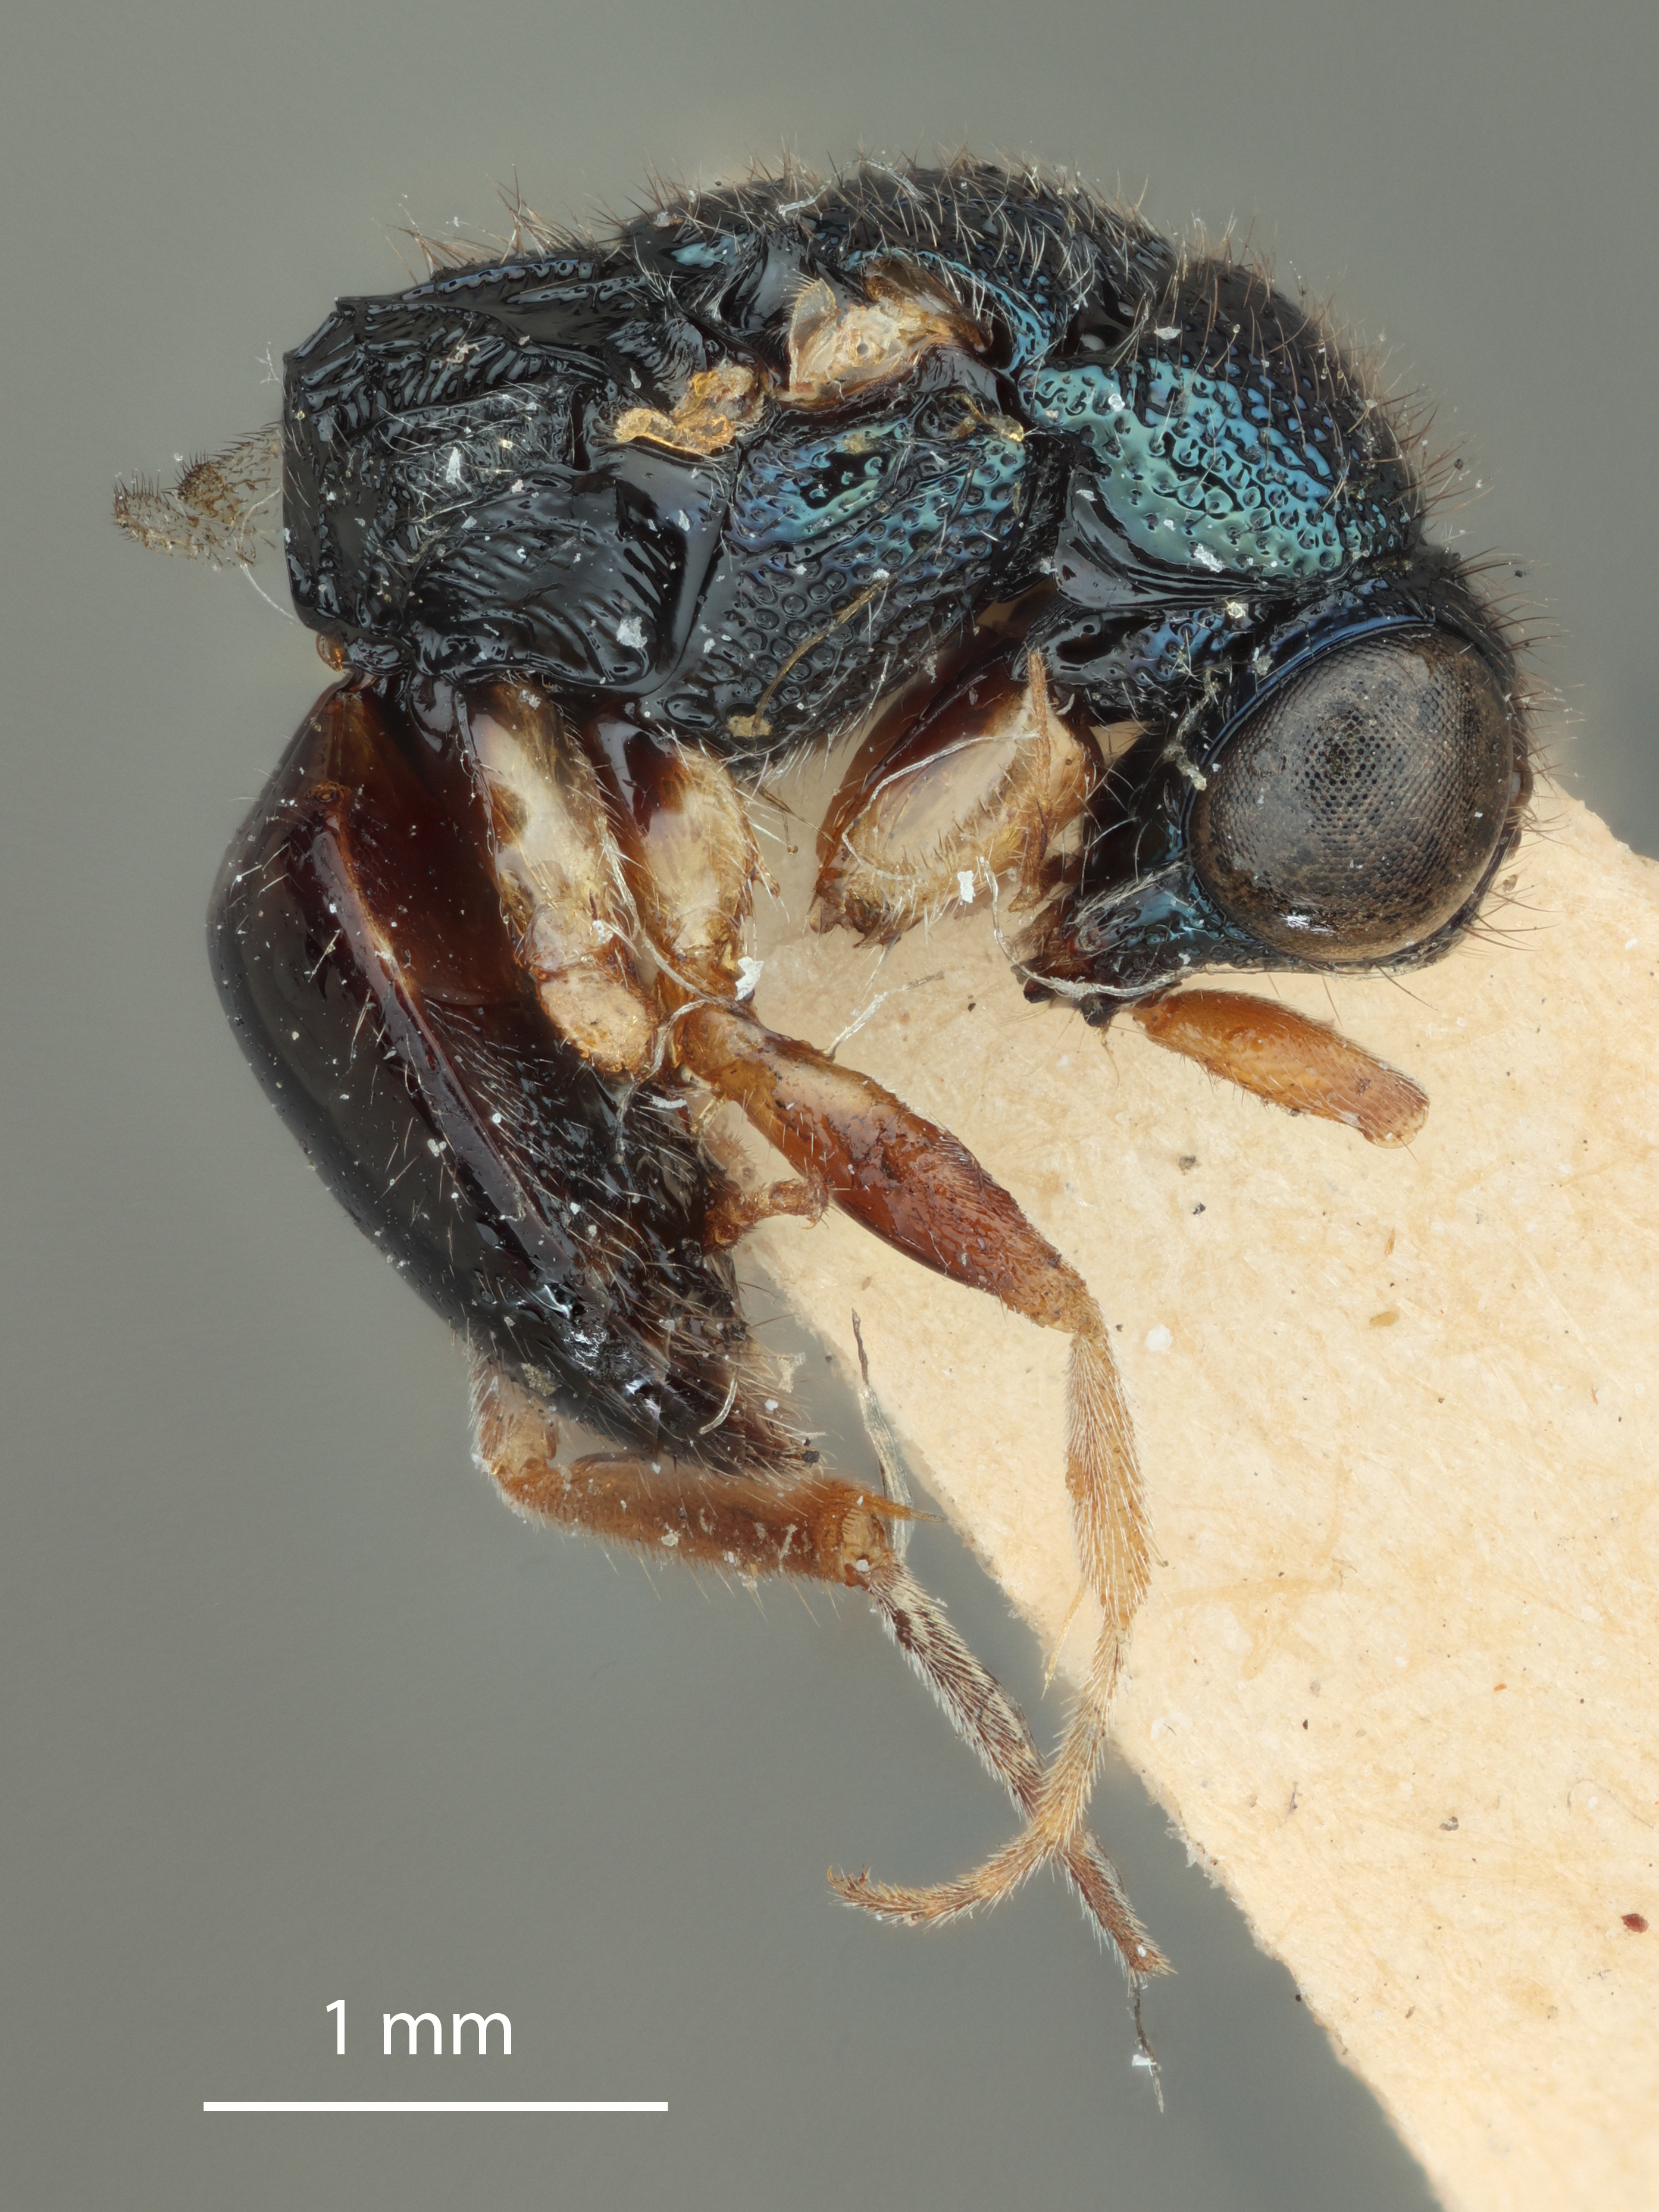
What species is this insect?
Rohweria metallica
